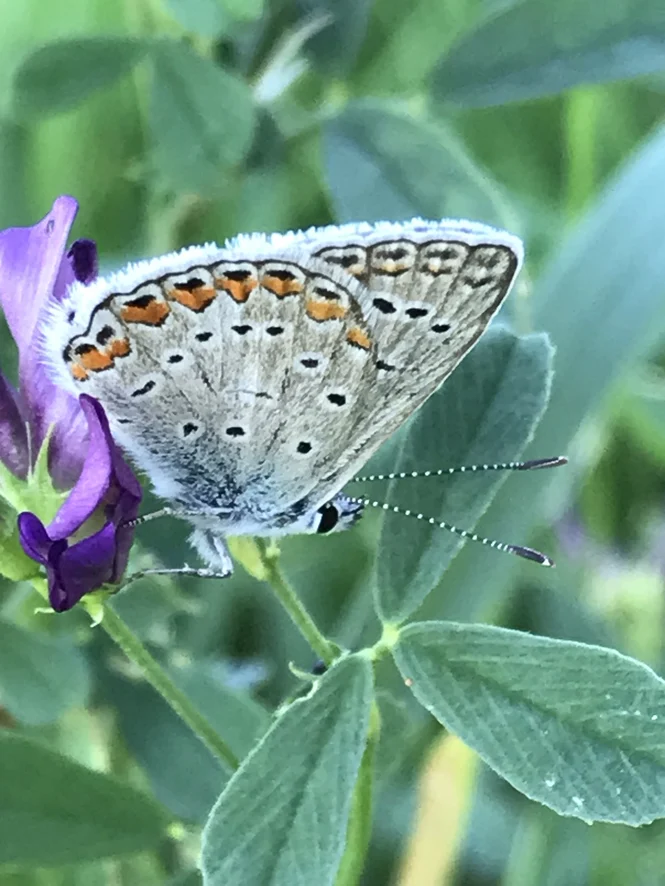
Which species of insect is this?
Polyommatus icarus
